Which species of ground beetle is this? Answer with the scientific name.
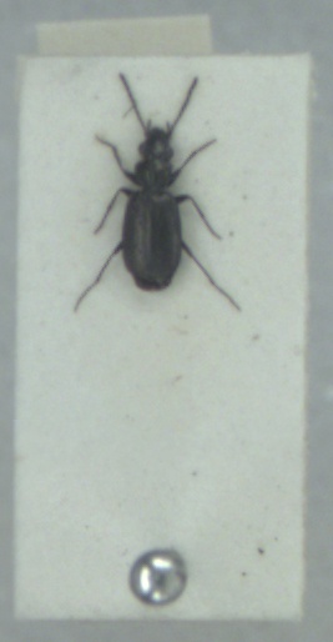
Syntomus foveatus
